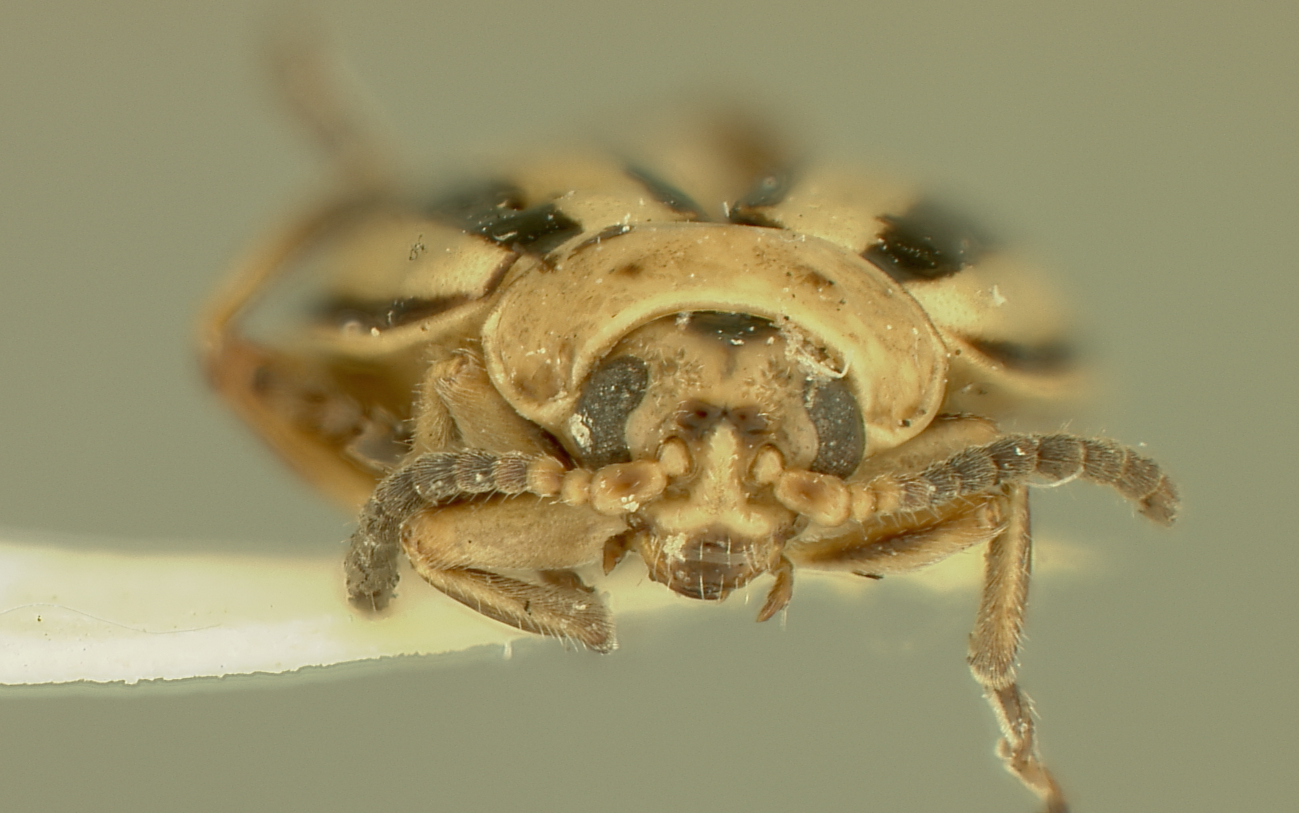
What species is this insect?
Disonycha sapucayensis
